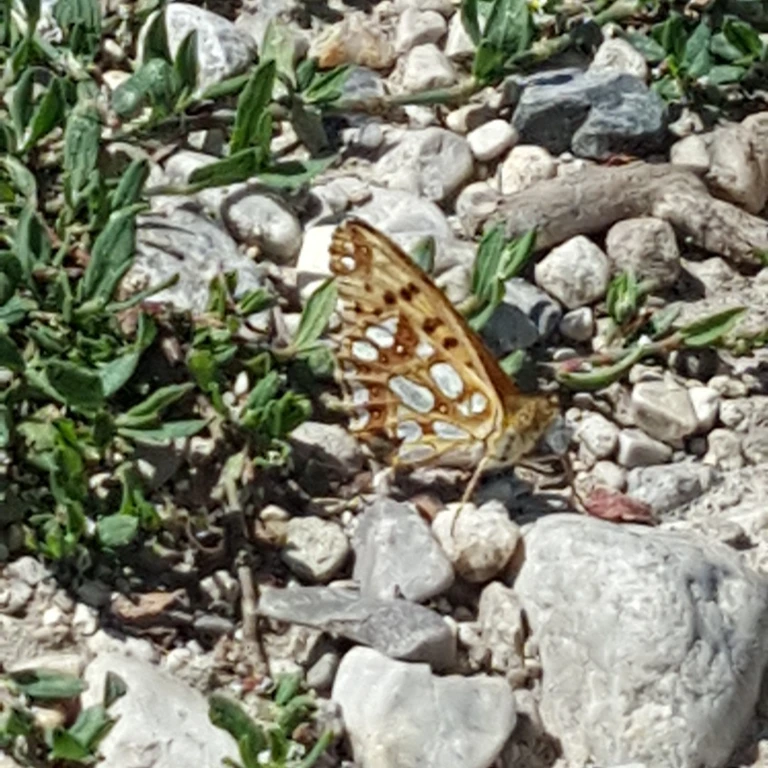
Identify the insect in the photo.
Issoria lathonia
